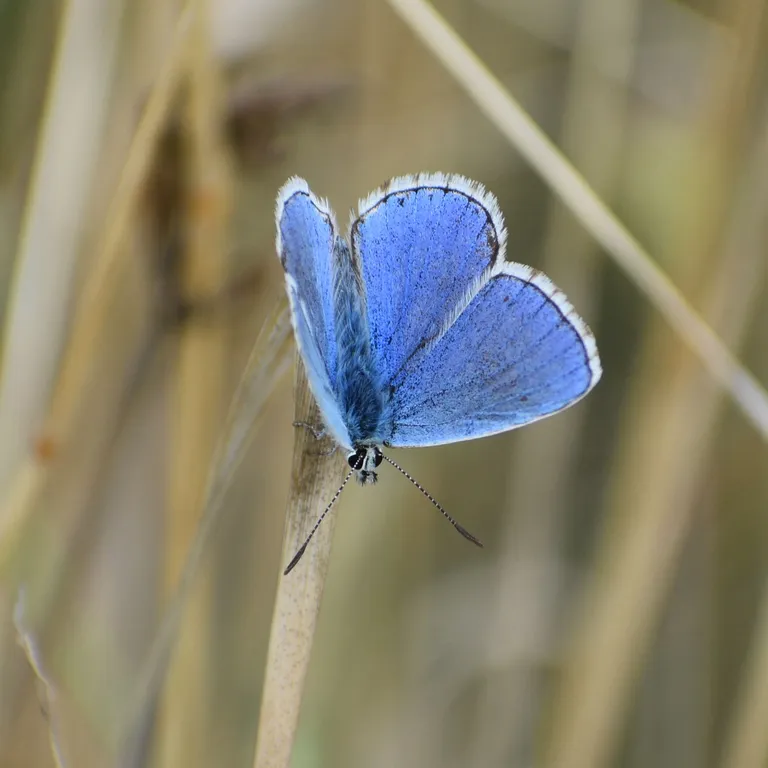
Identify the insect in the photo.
Lysandra bellargus
